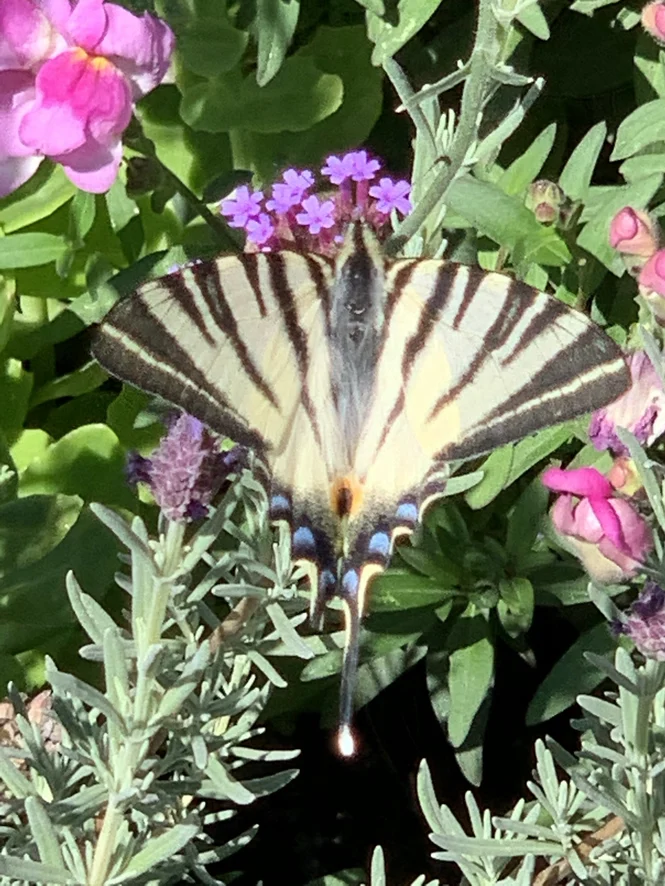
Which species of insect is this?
Iphiclides podalirius
